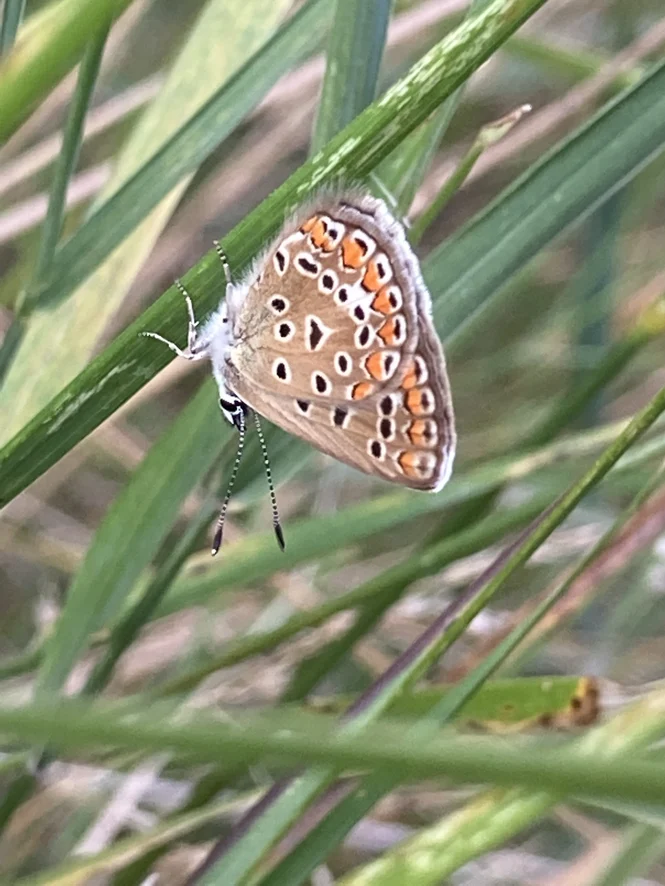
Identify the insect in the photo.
Polyommatus icarus
